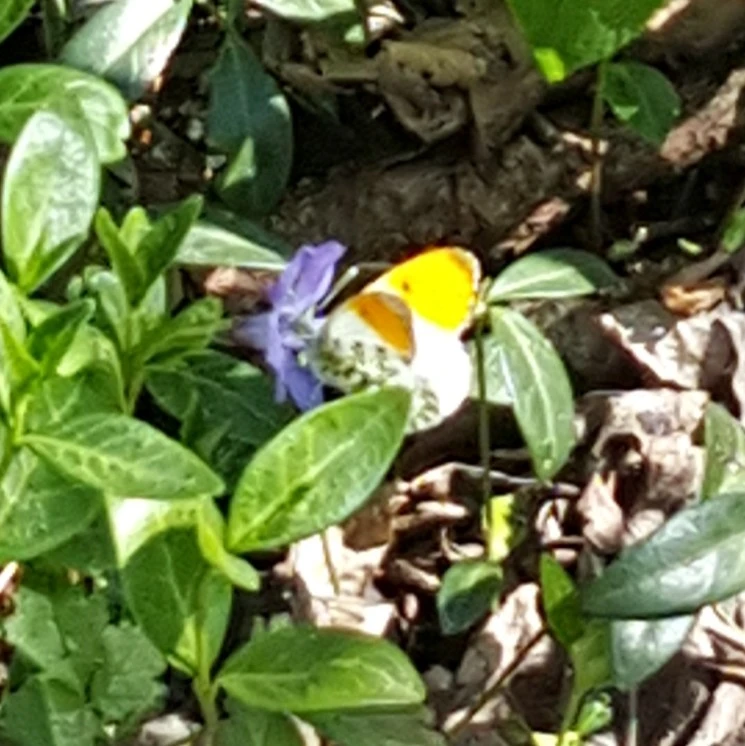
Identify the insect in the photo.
Anthocharis cardamines
